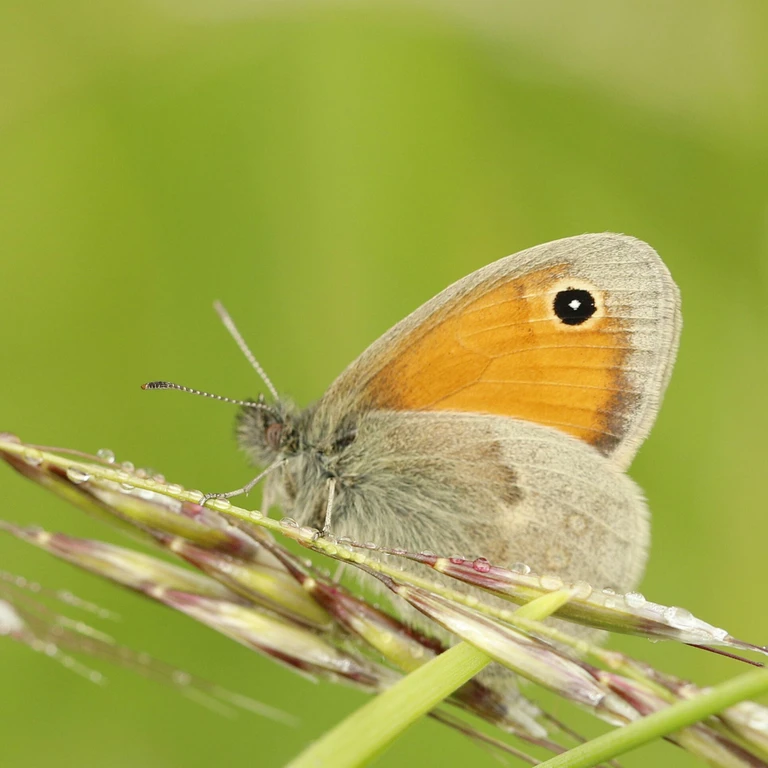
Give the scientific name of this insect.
Coenonympha pamphilus
